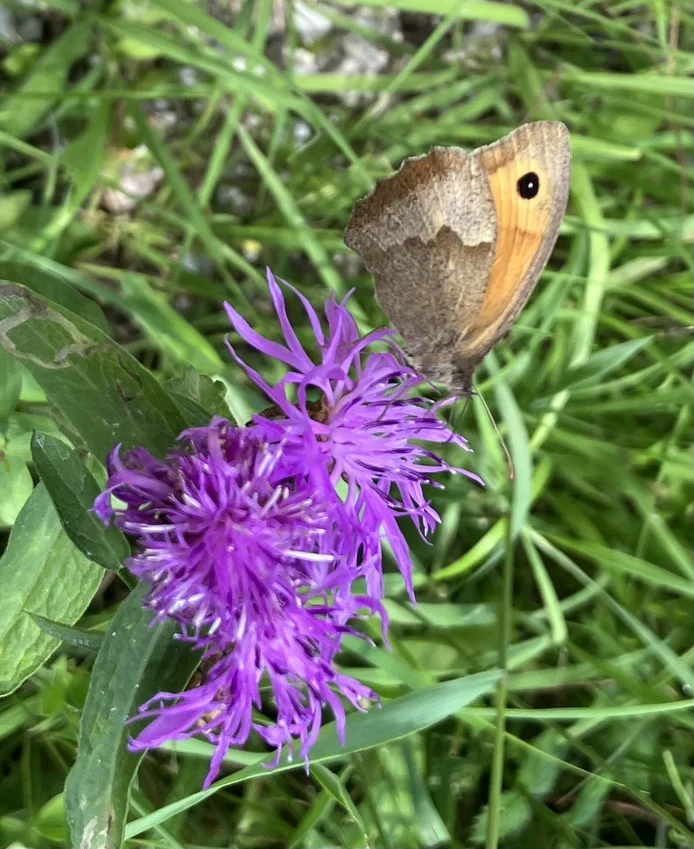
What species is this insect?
Maniola jurtina
